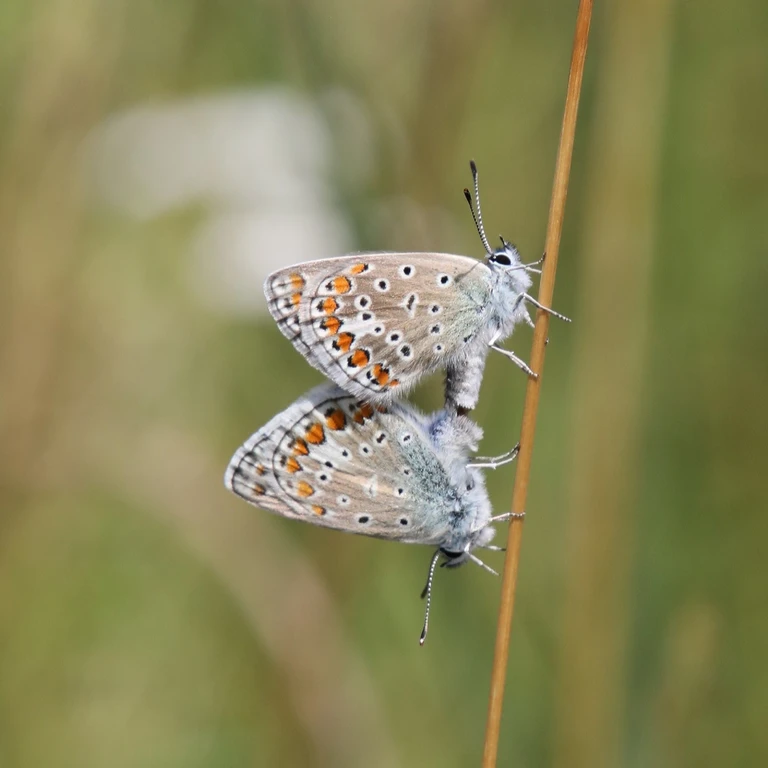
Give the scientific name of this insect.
Polyommatus icarus
